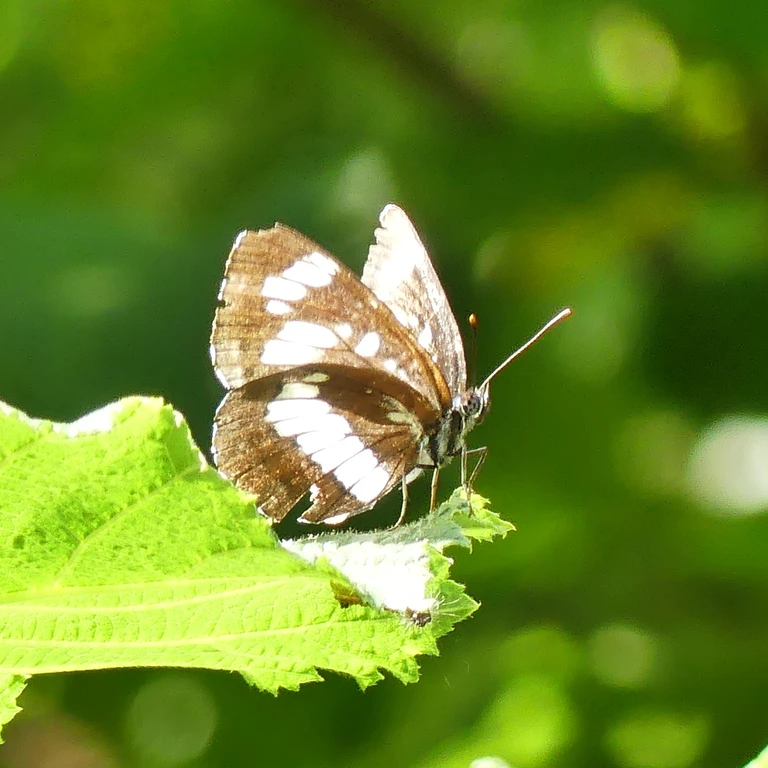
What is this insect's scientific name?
Neptis rivularis
